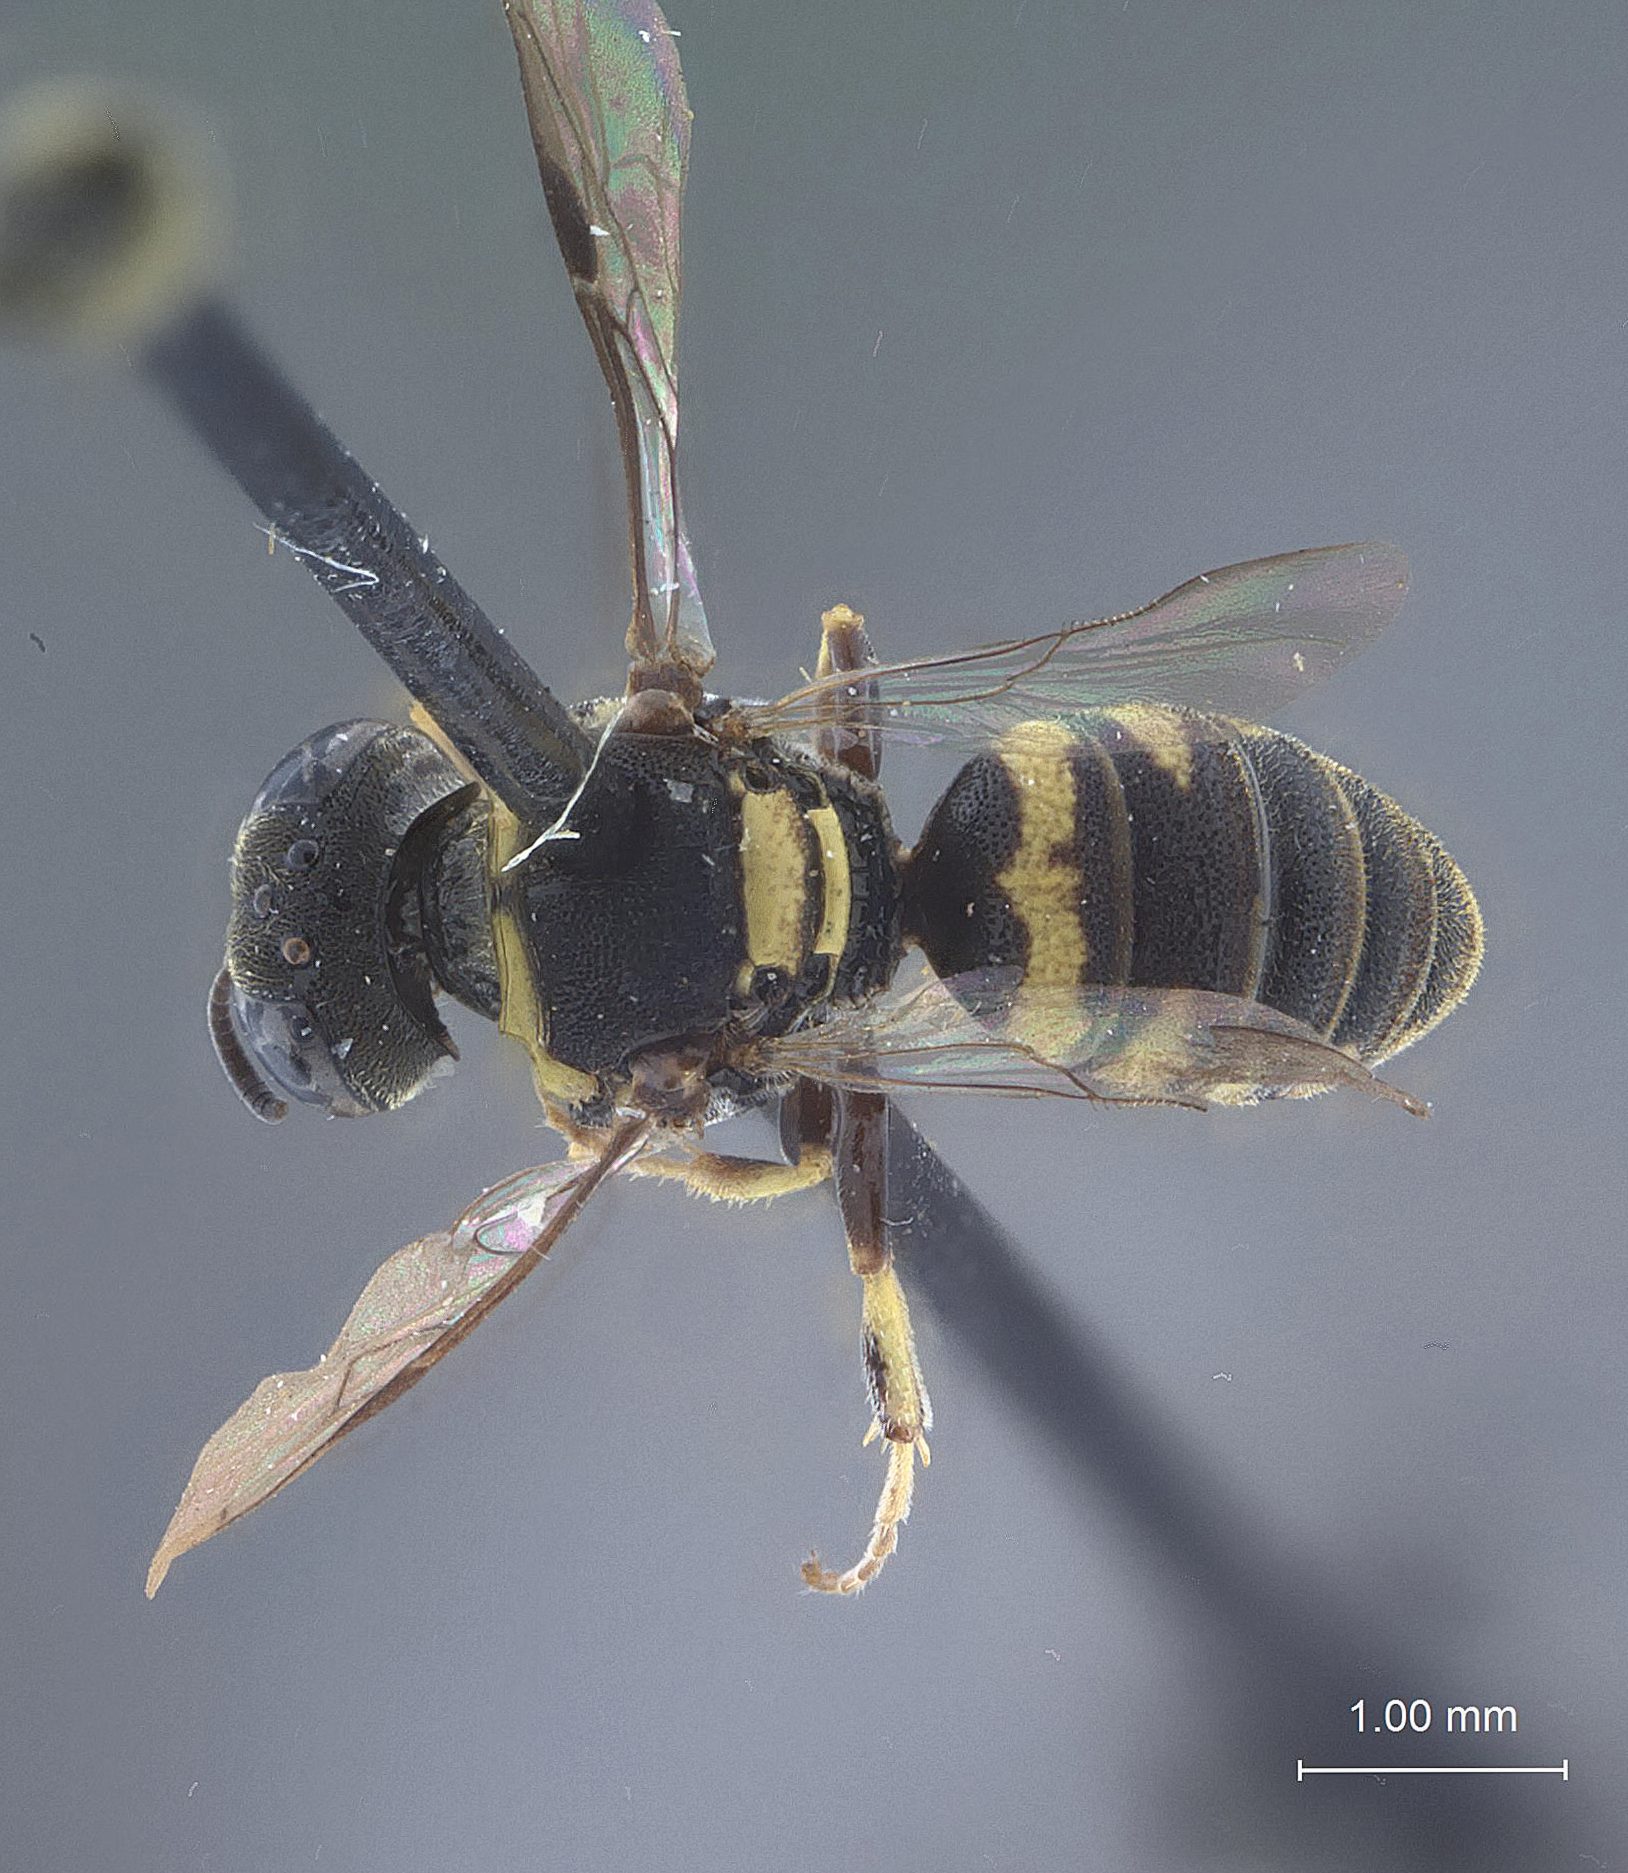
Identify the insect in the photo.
Anacrabro mocanus
